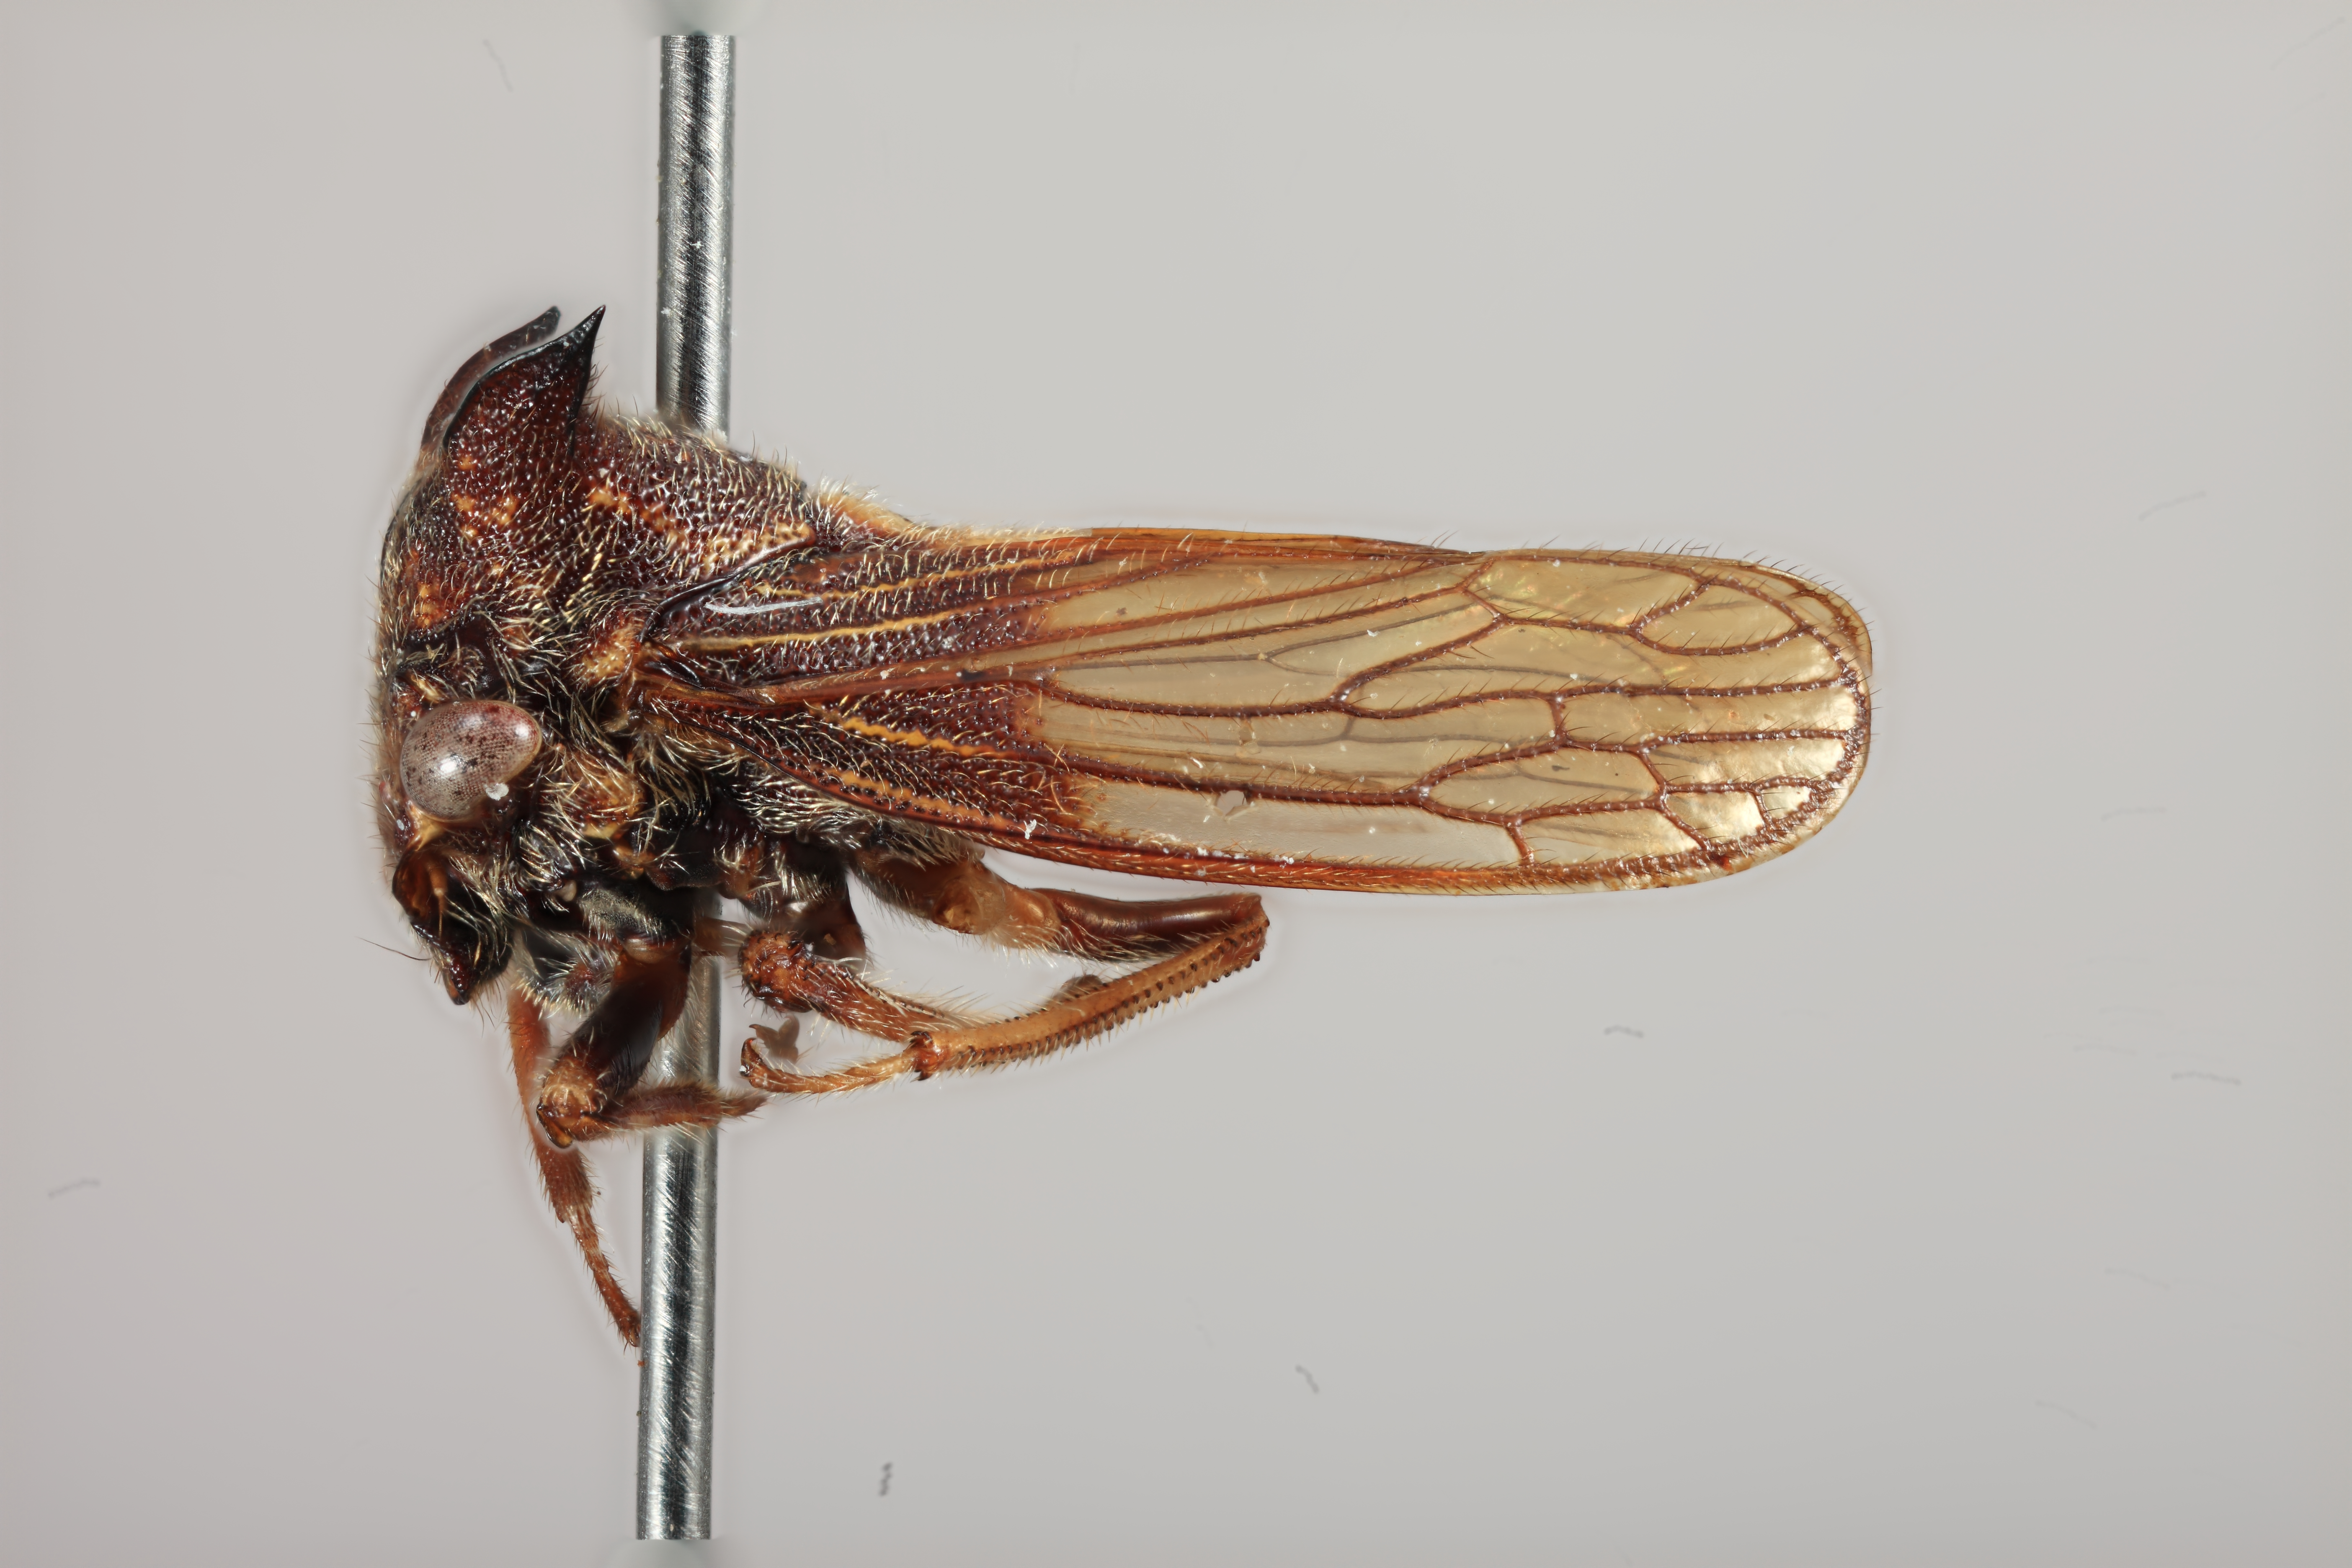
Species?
Tolania melantha
